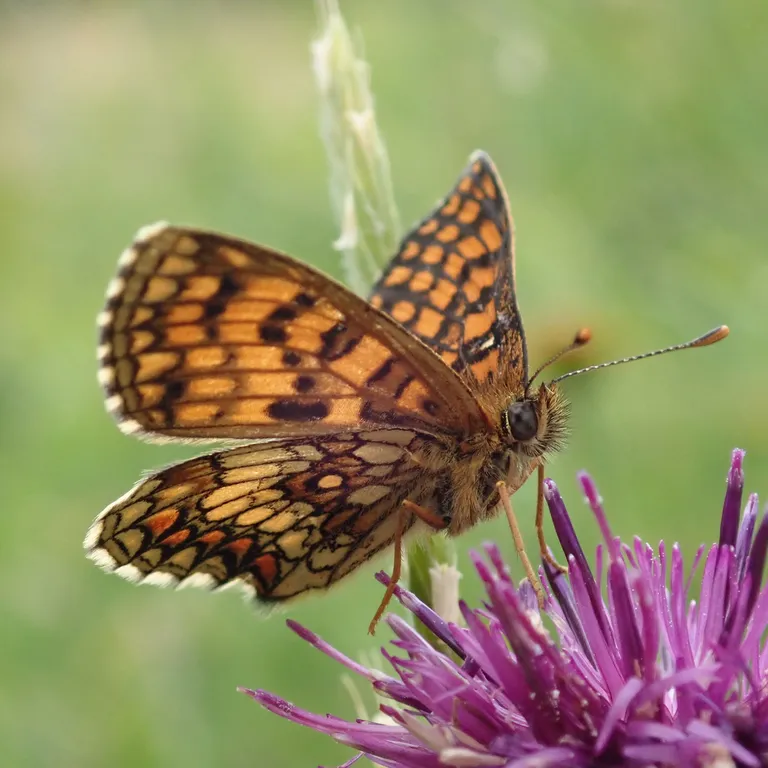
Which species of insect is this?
Melitaea athalia
